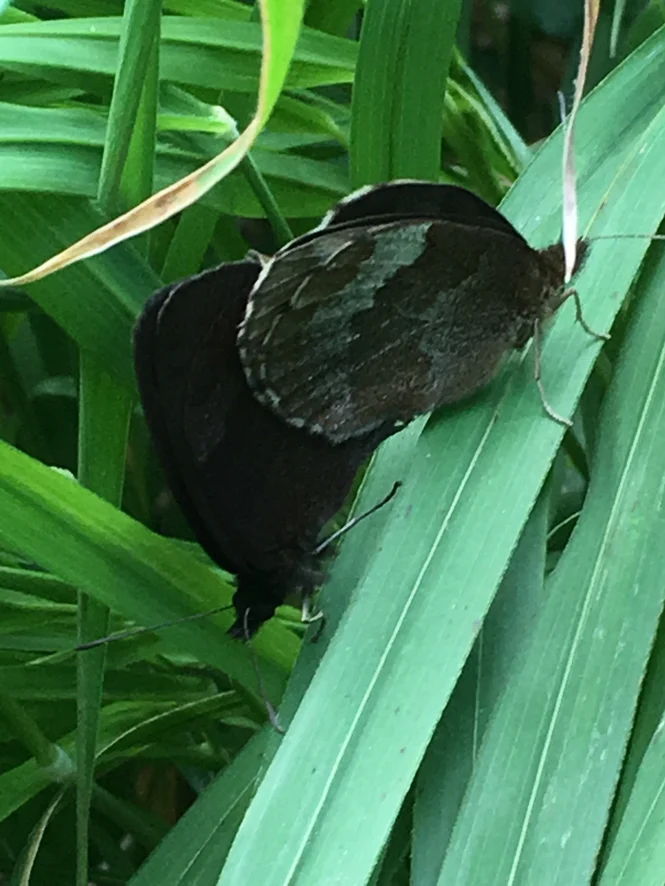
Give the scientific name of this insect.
Erebia aethiops
